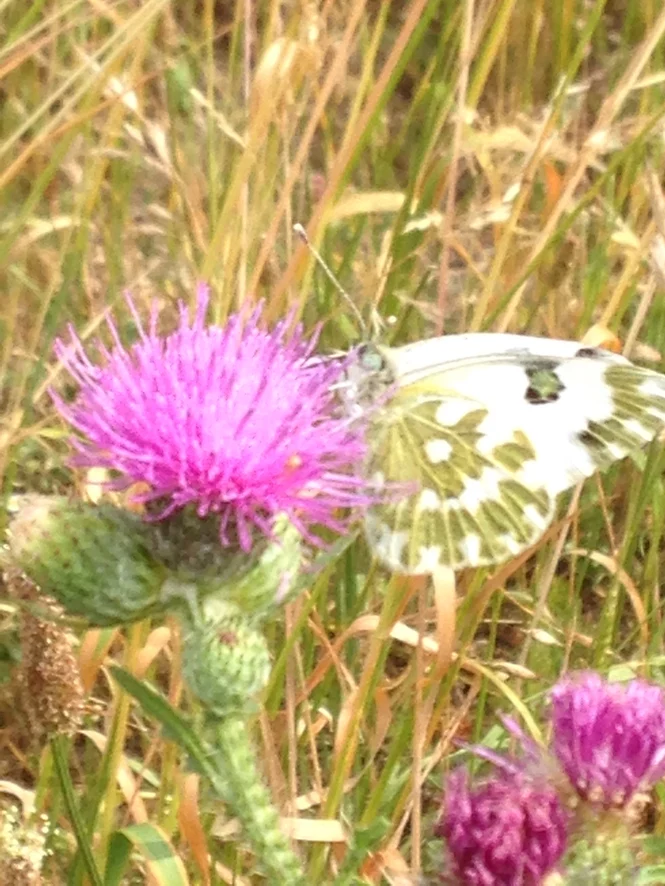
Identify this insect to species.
Pontia edusa
